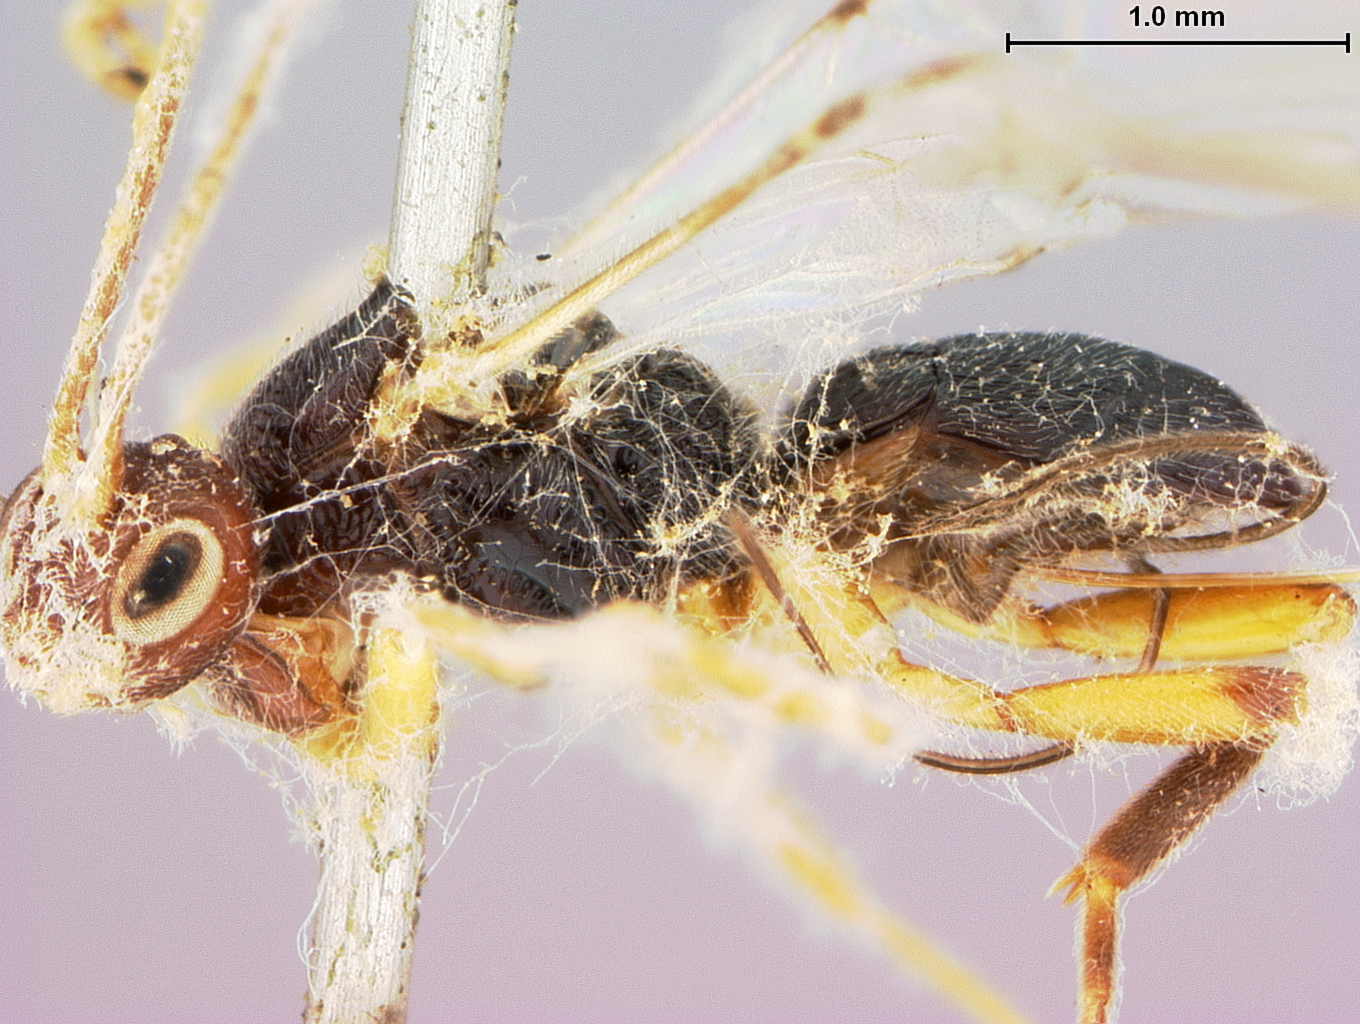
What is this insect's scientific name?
Triaspis curculionis
